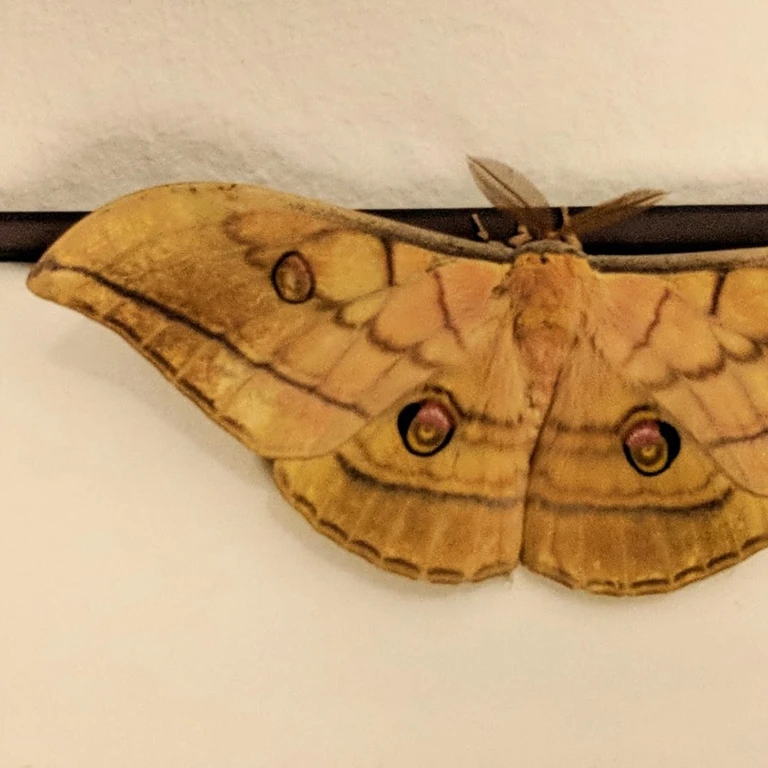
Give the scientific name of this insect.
Antheraea yamamai
